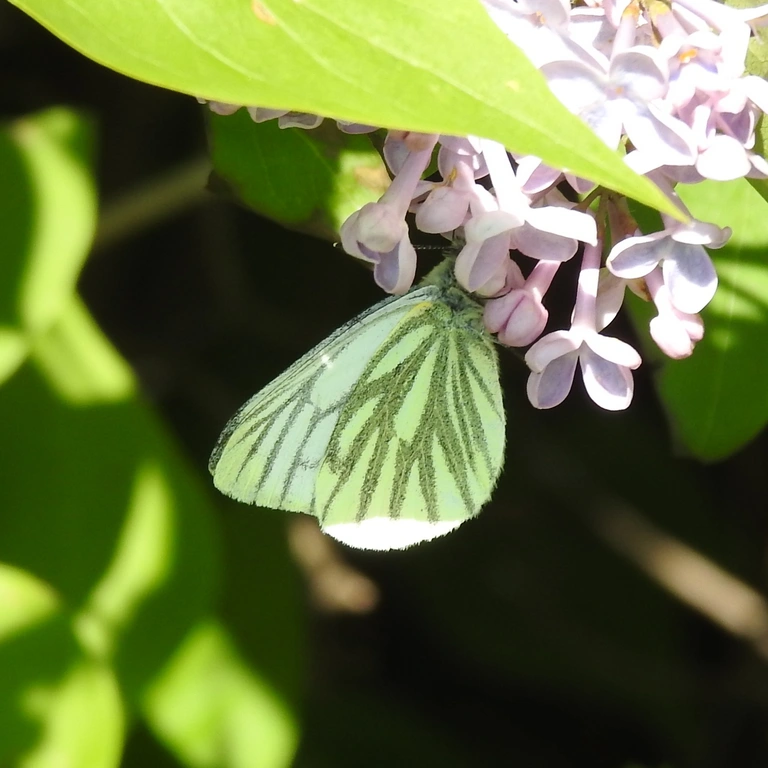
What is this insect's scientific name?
Pieris napi
